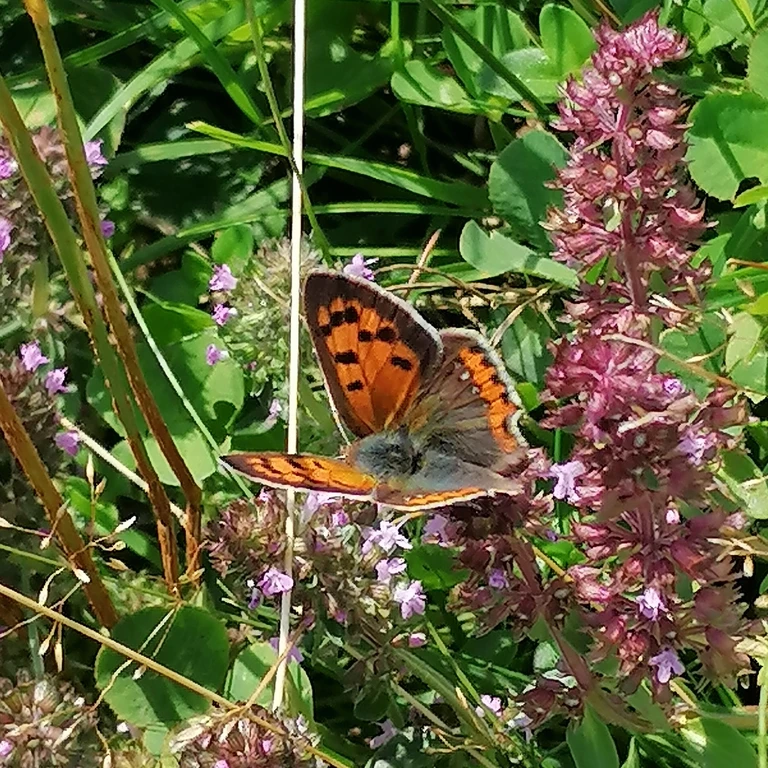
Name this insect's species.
Lycaena phlaeas
